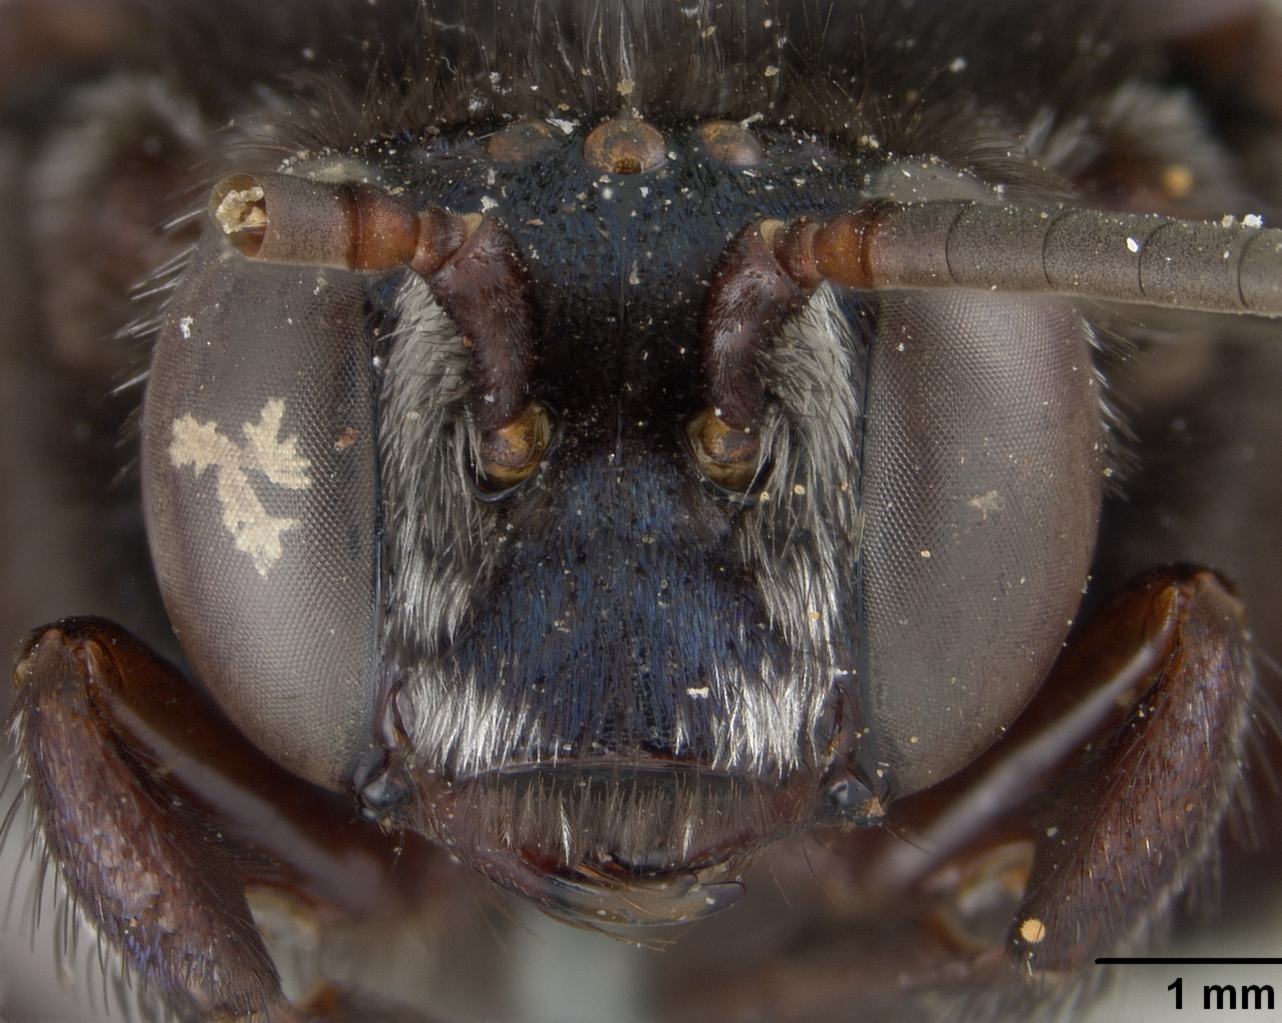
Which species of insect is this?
Melissa imperialis
